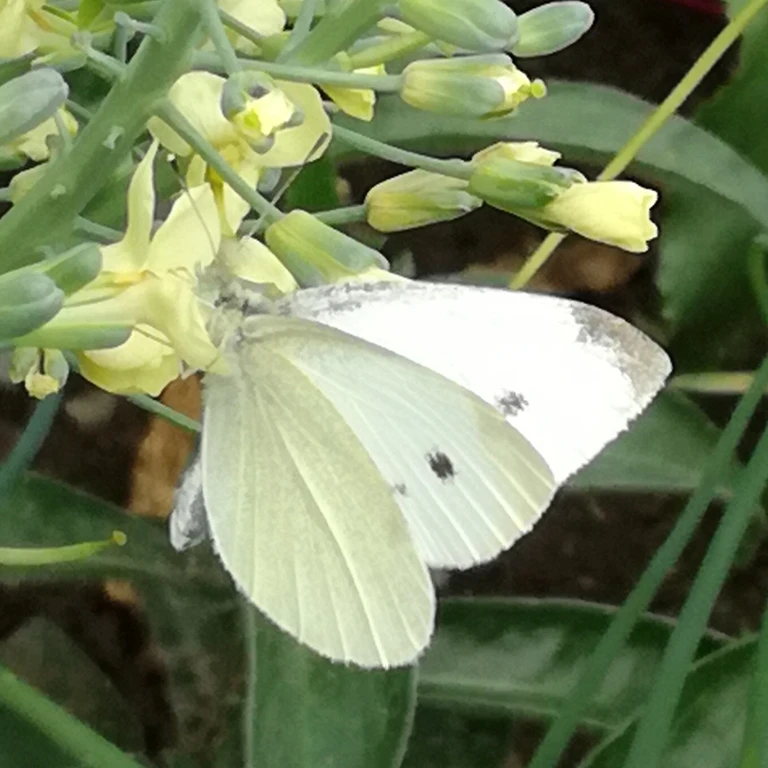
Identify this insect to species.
Pieris rapae
